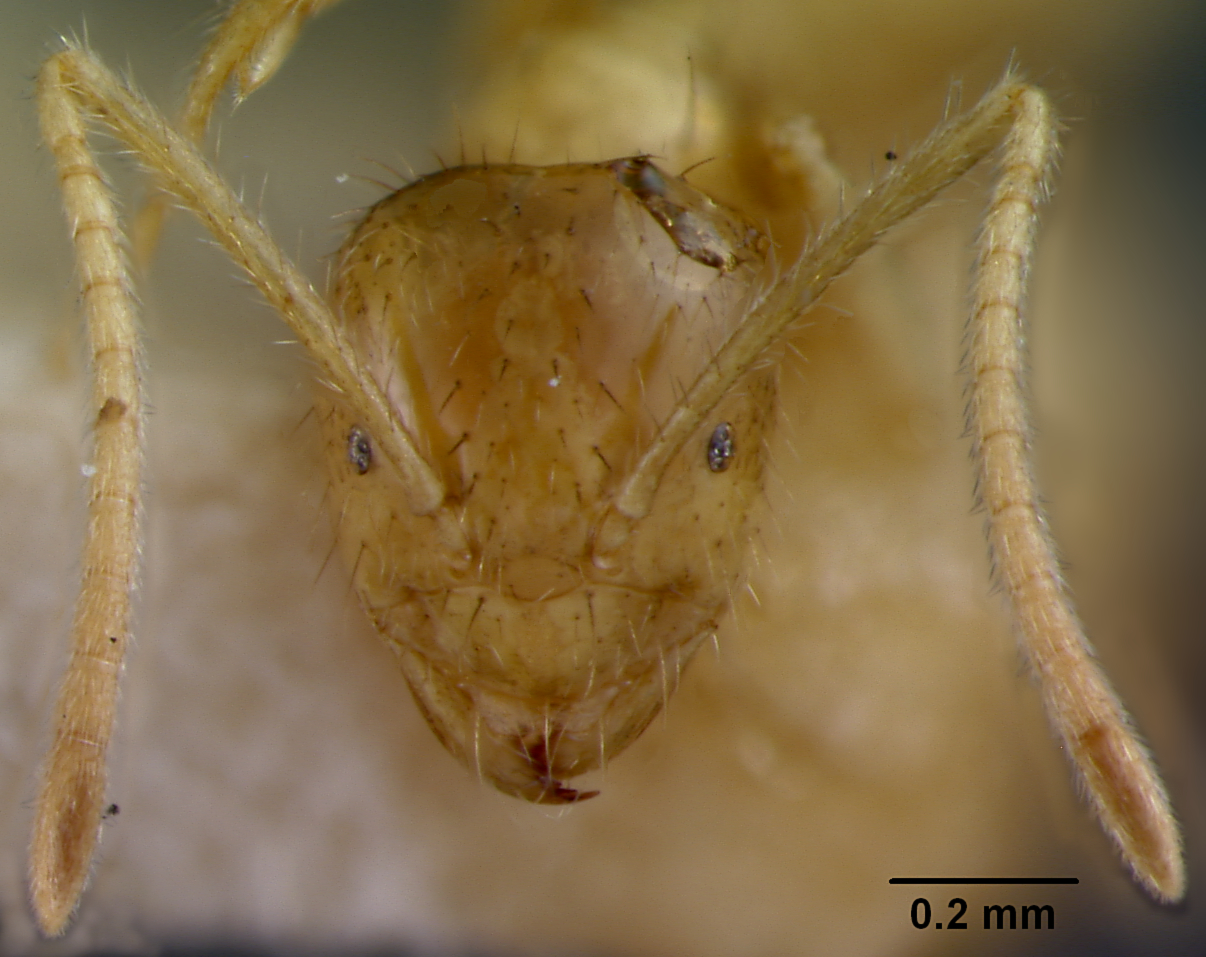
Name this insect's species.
Prenolepis myops
